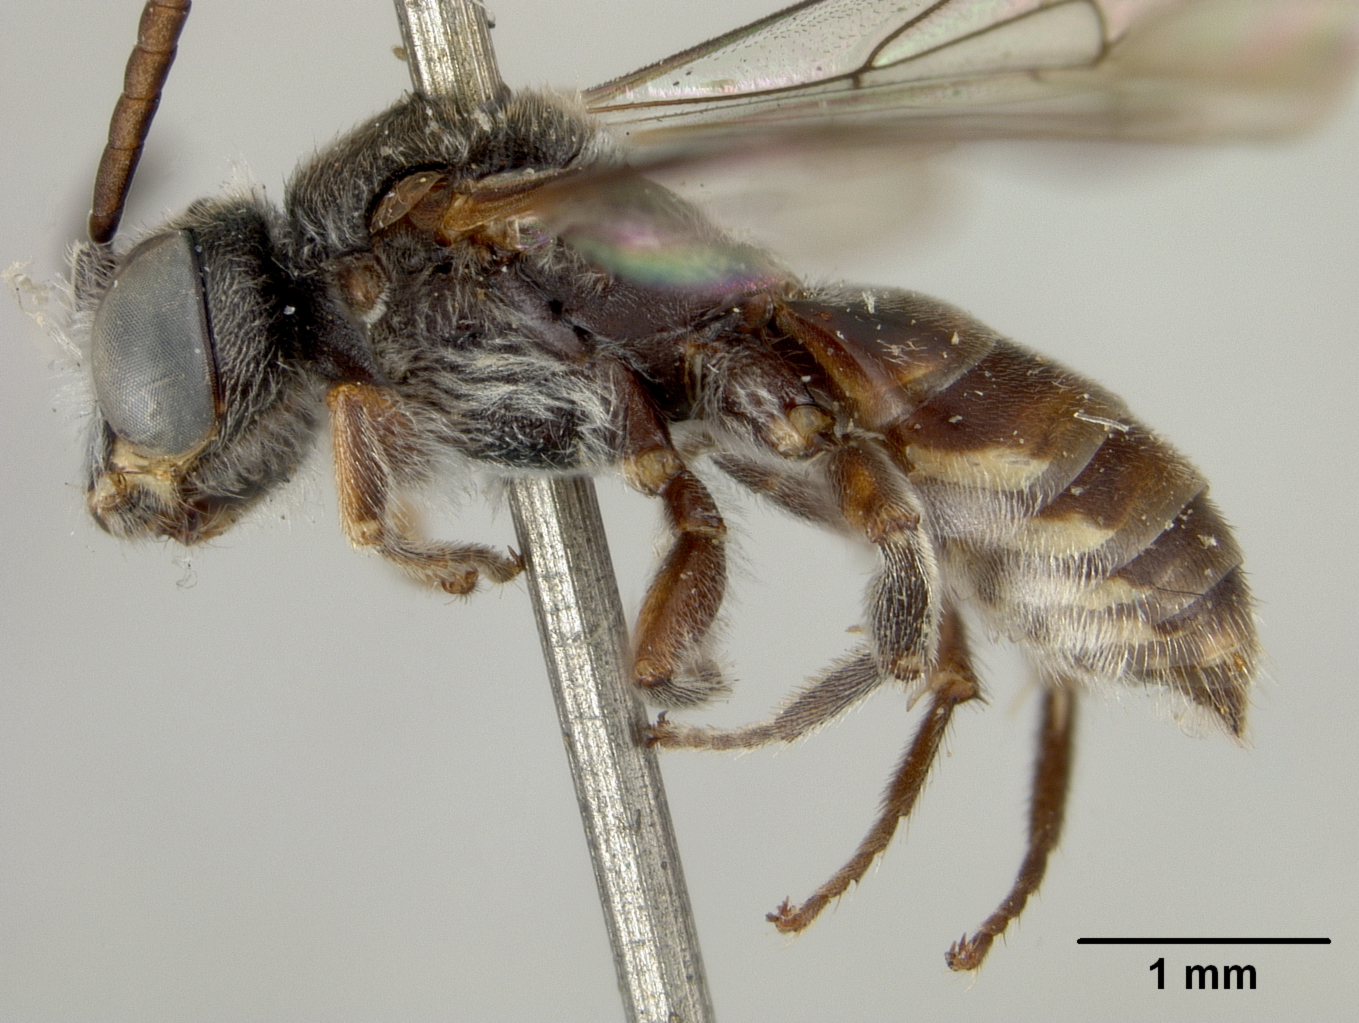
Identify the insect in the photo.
Nomada melanosoma
